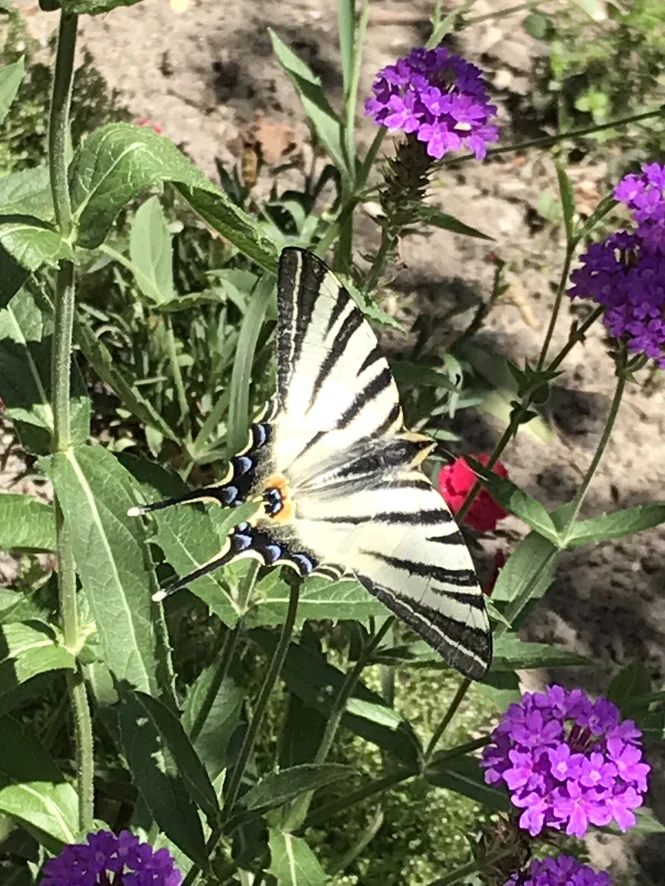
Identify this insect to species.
Iphiclides podalirius
